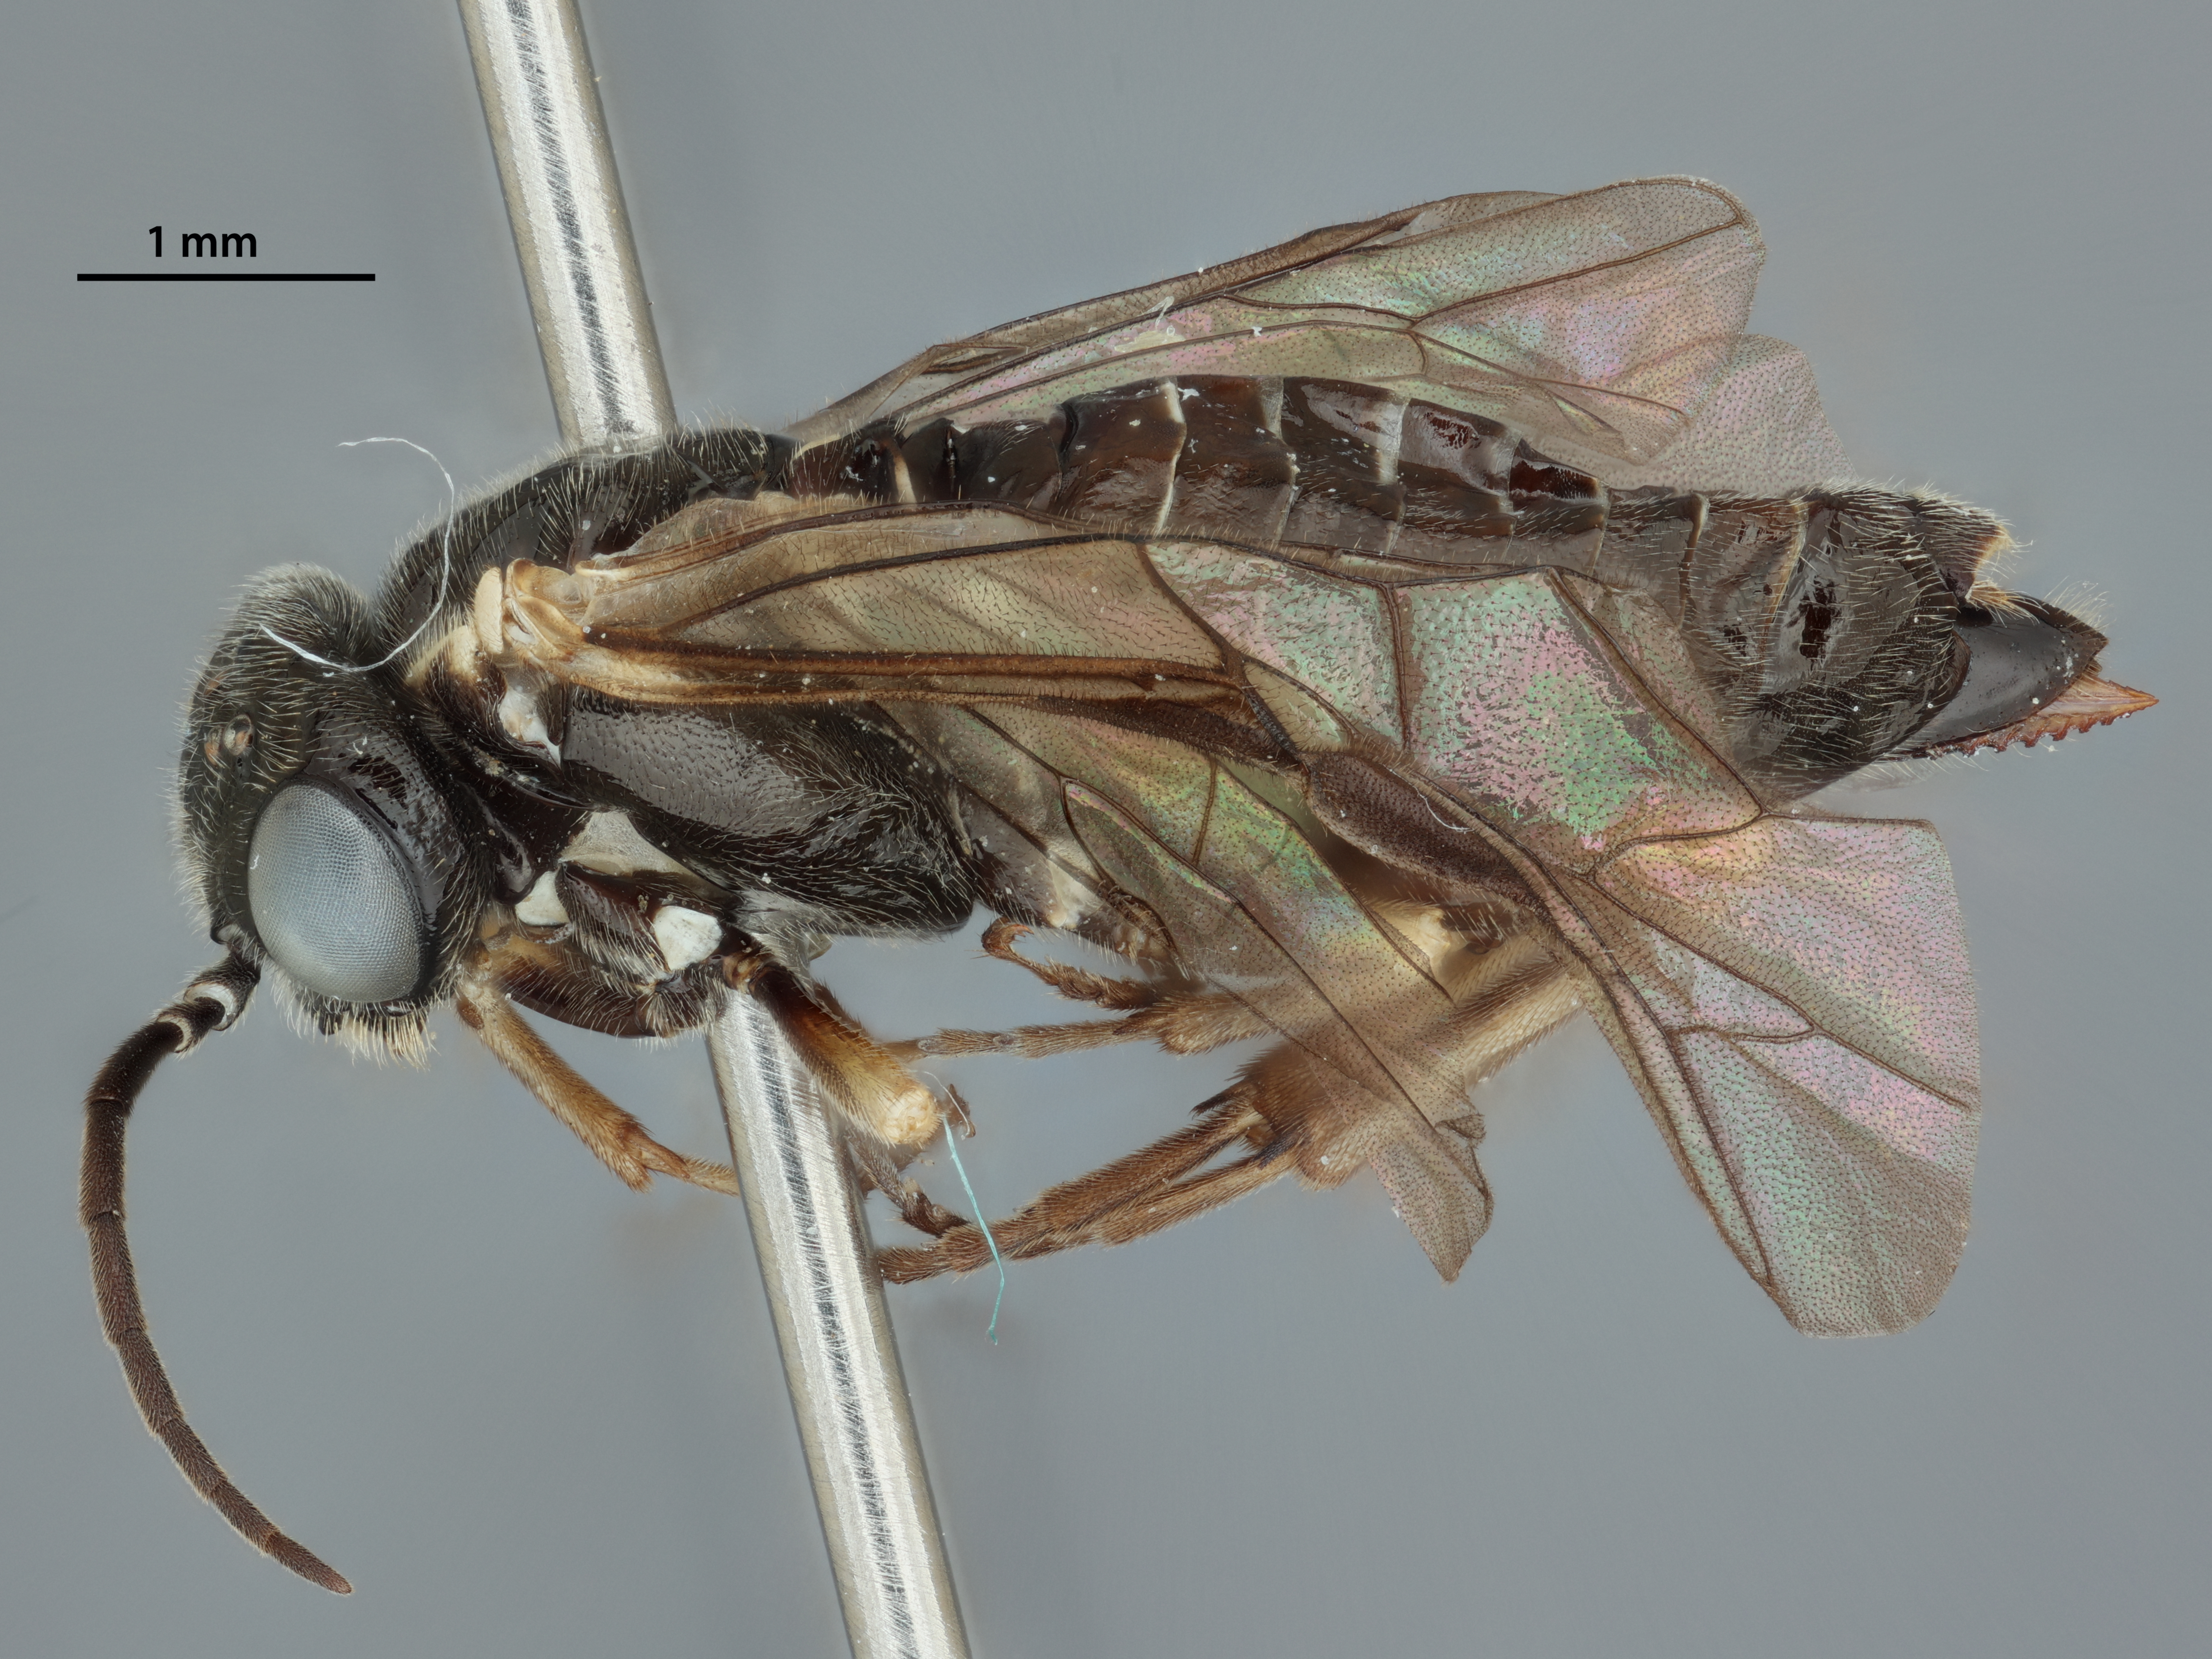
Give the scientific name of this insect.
Periclista schiffi
